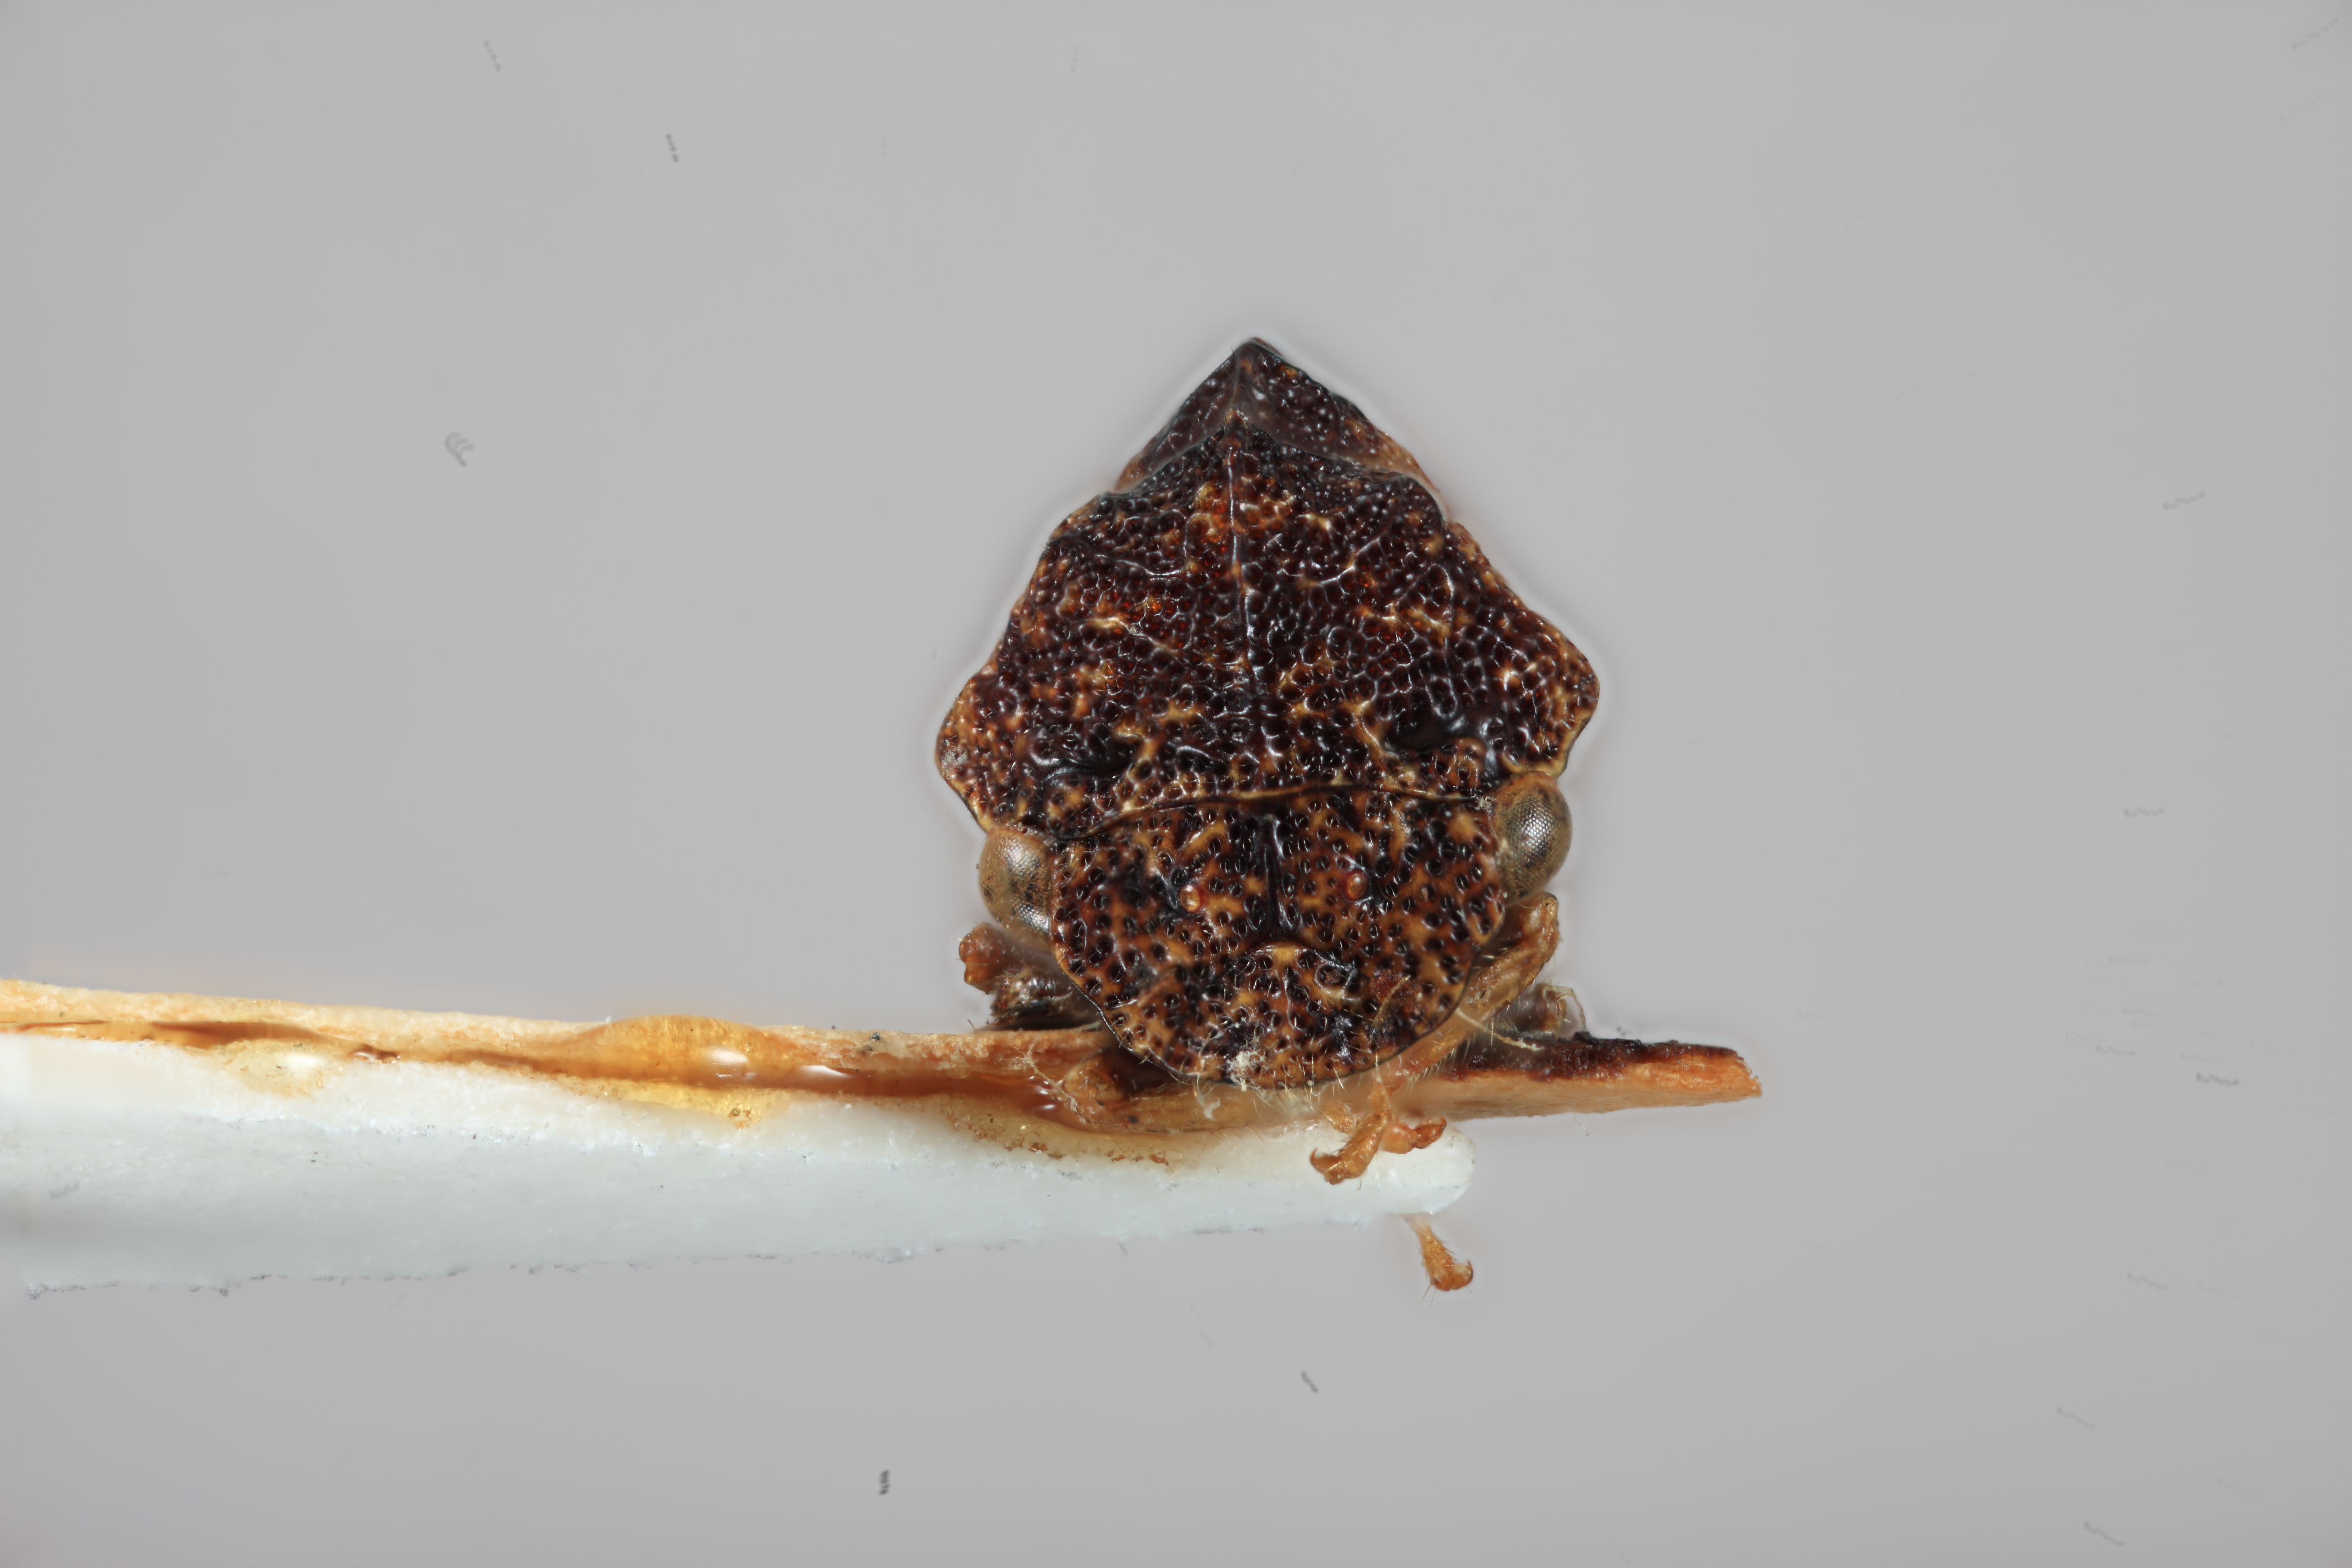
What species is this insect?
Publilia nigridorsum
